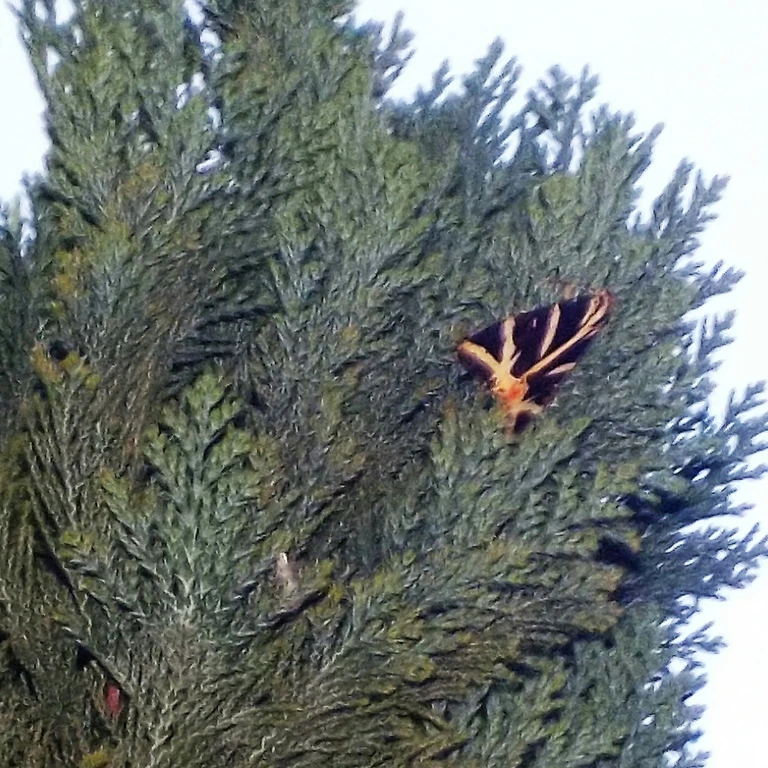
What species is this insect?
Euplagia quadripunctaria
